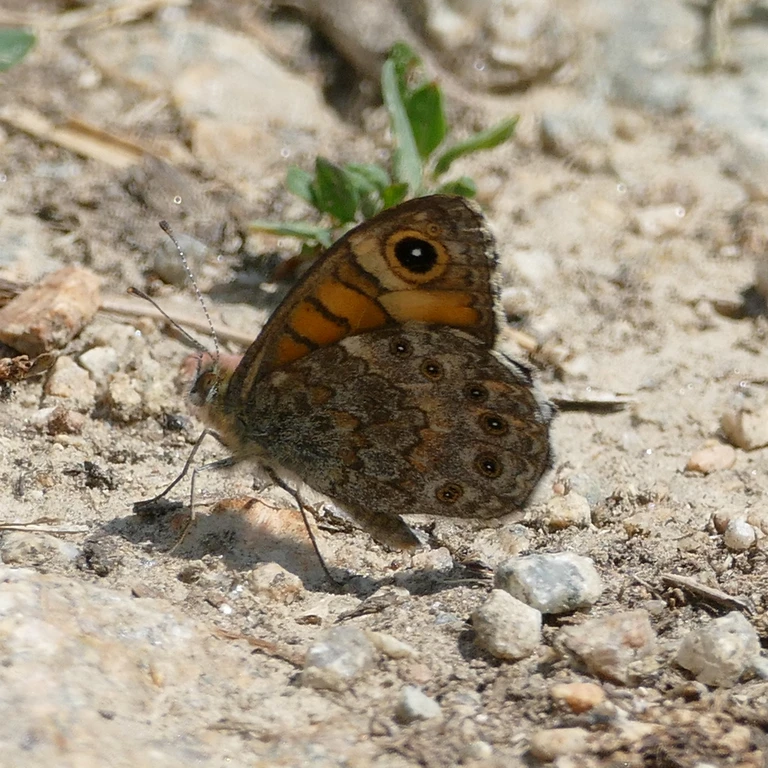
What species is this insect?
Lasiommata megera (also Pararge megera)
